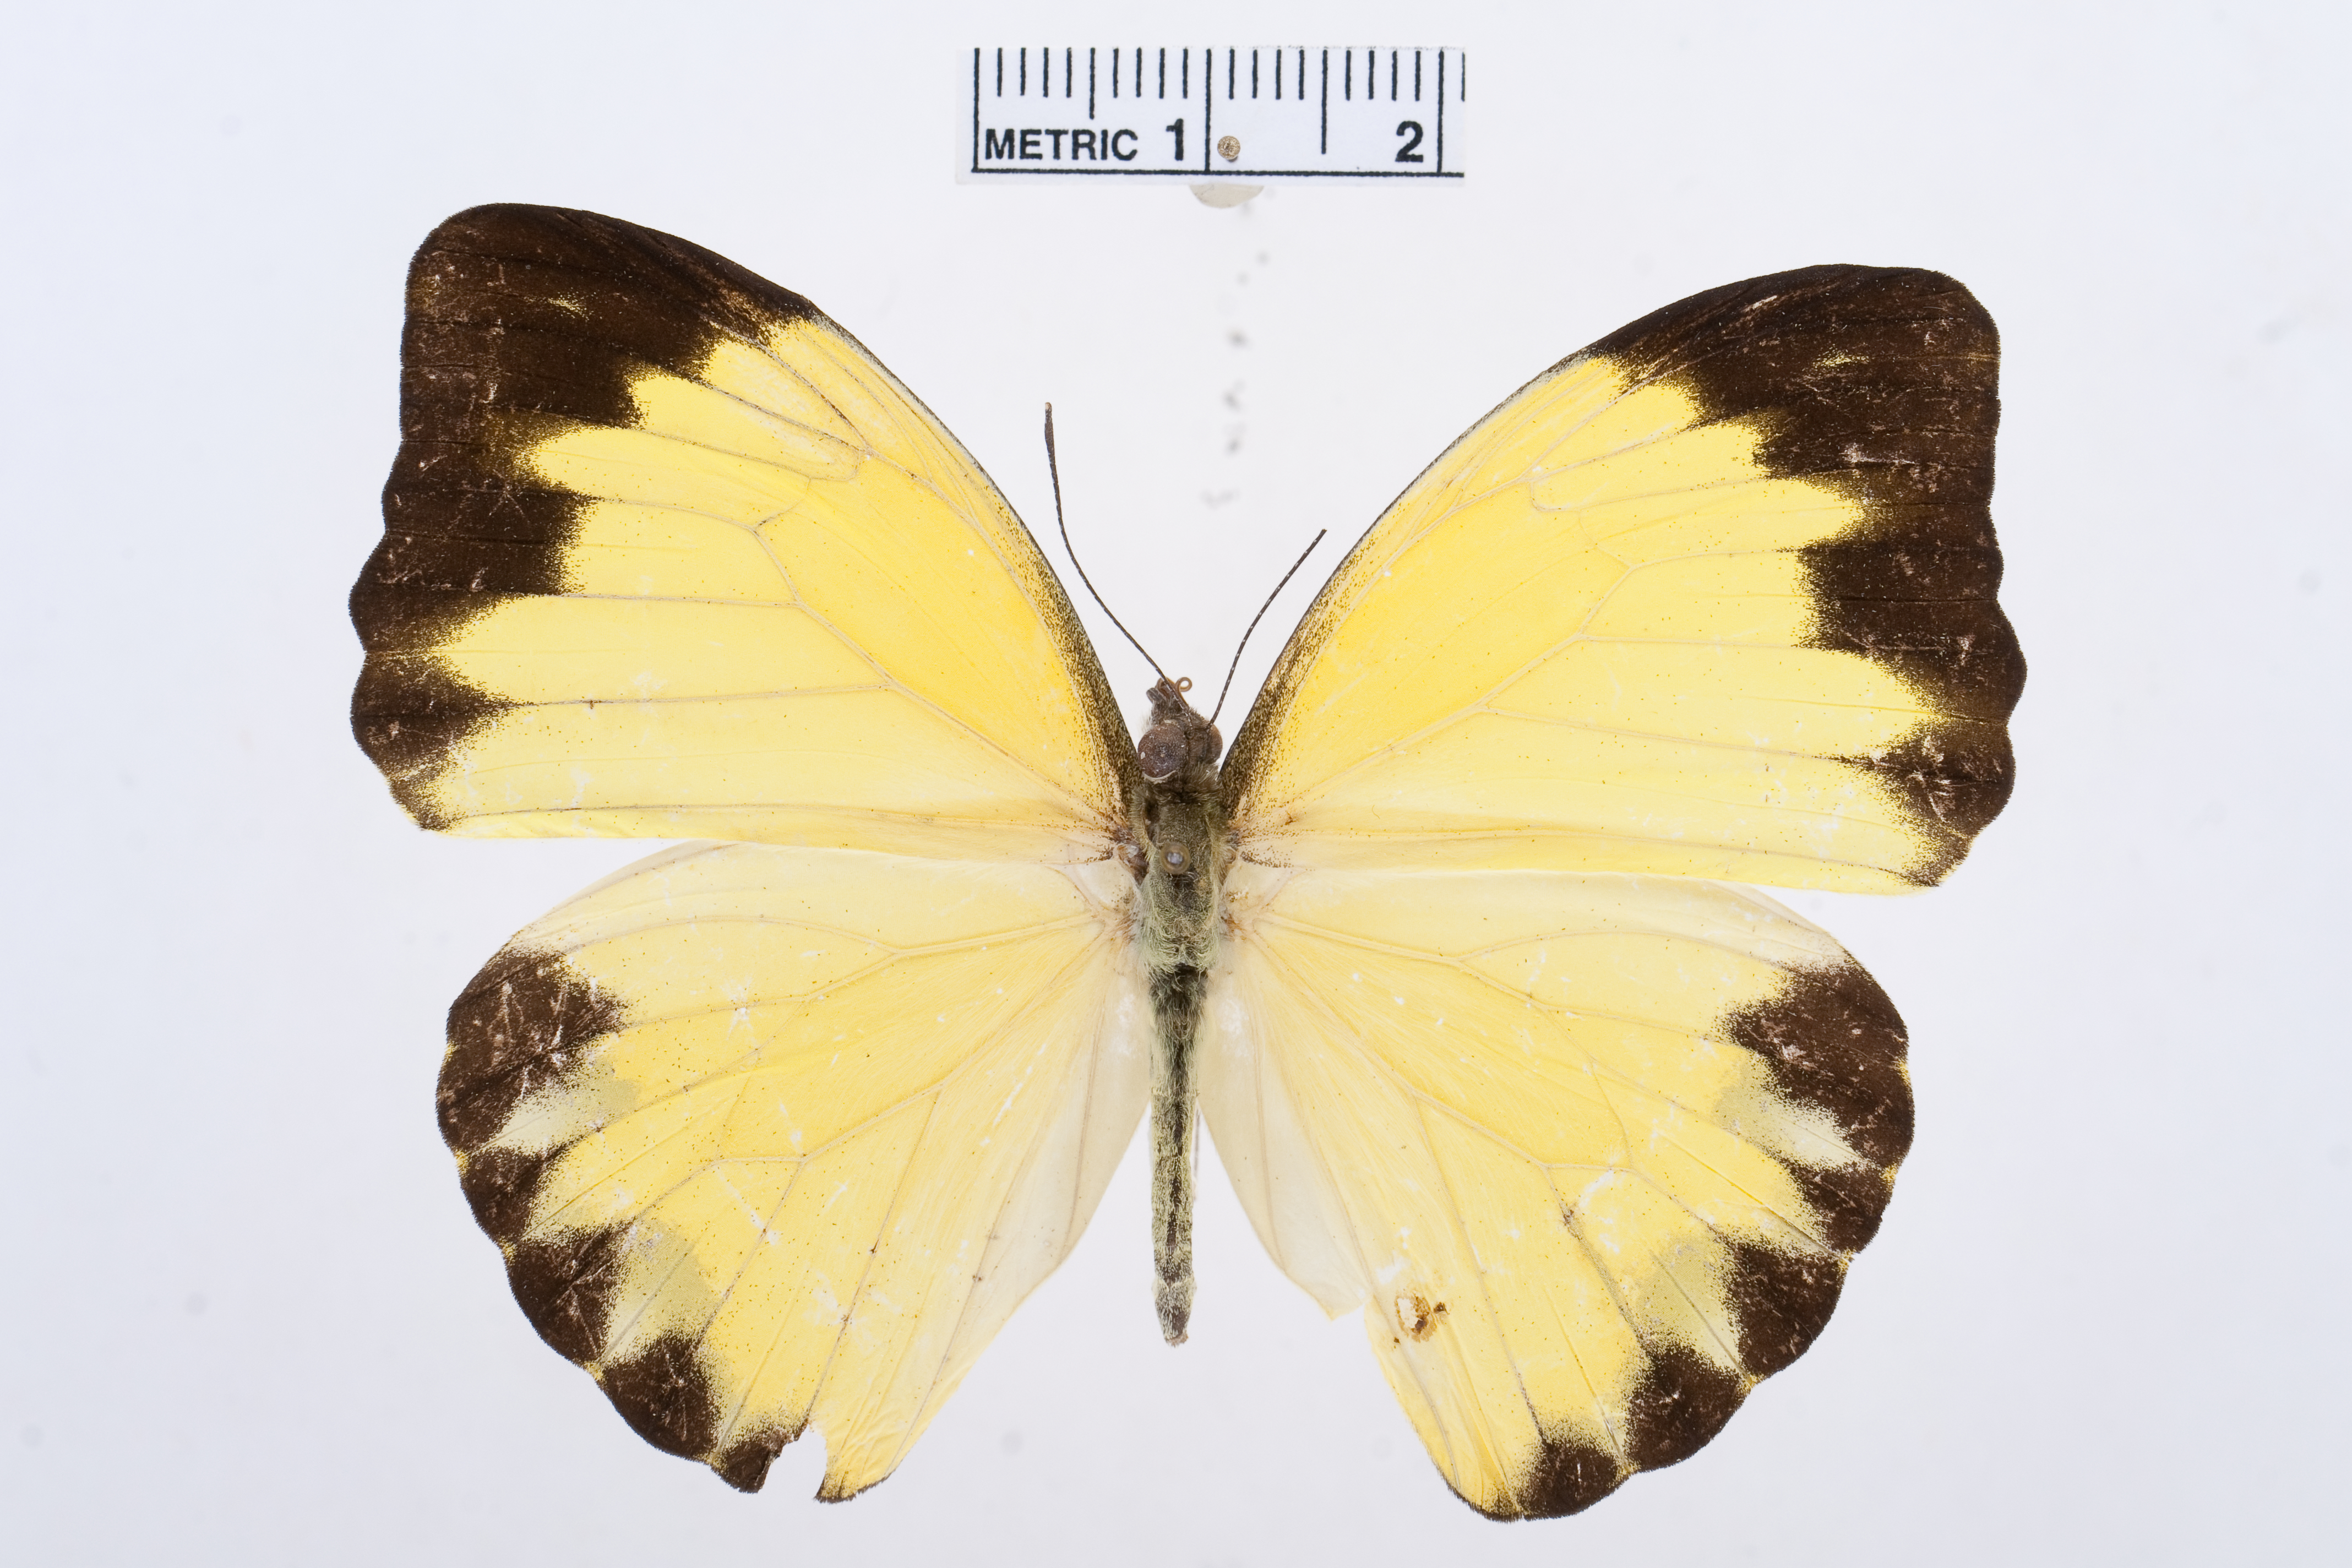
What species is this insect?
Nepheronia argia
